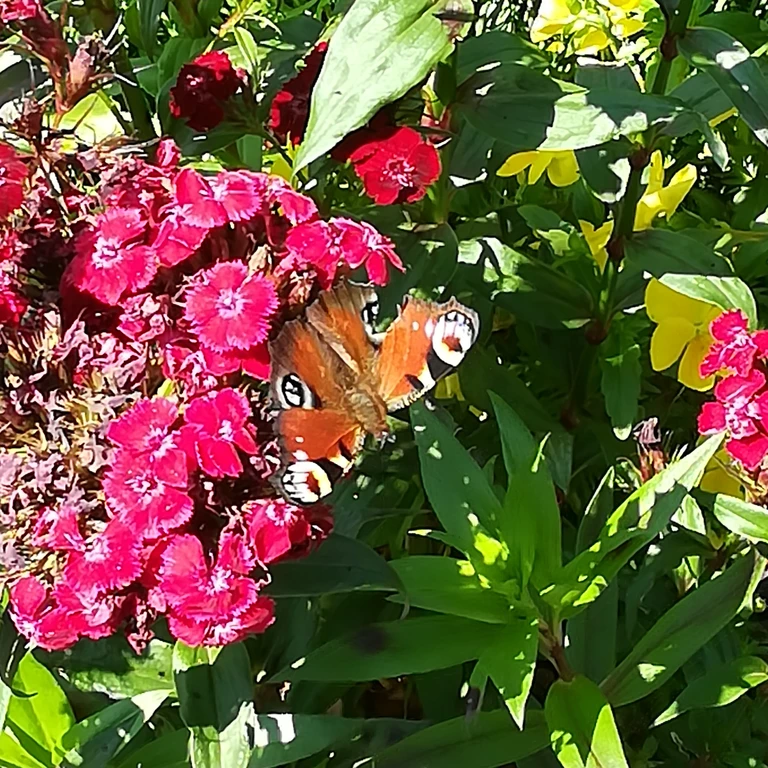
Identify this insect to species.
Aglais io
